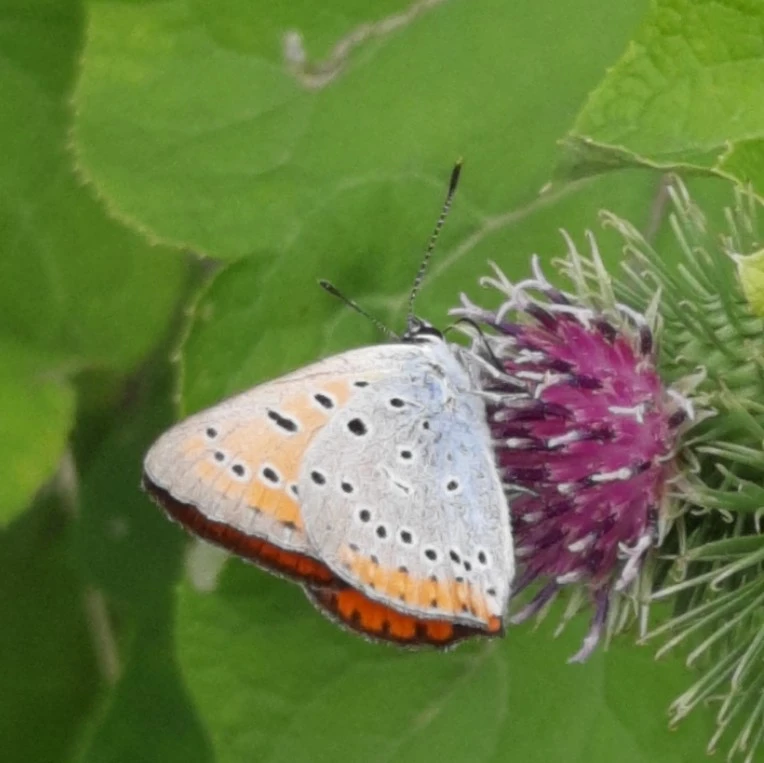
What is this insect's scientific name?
Lycaena dispar
